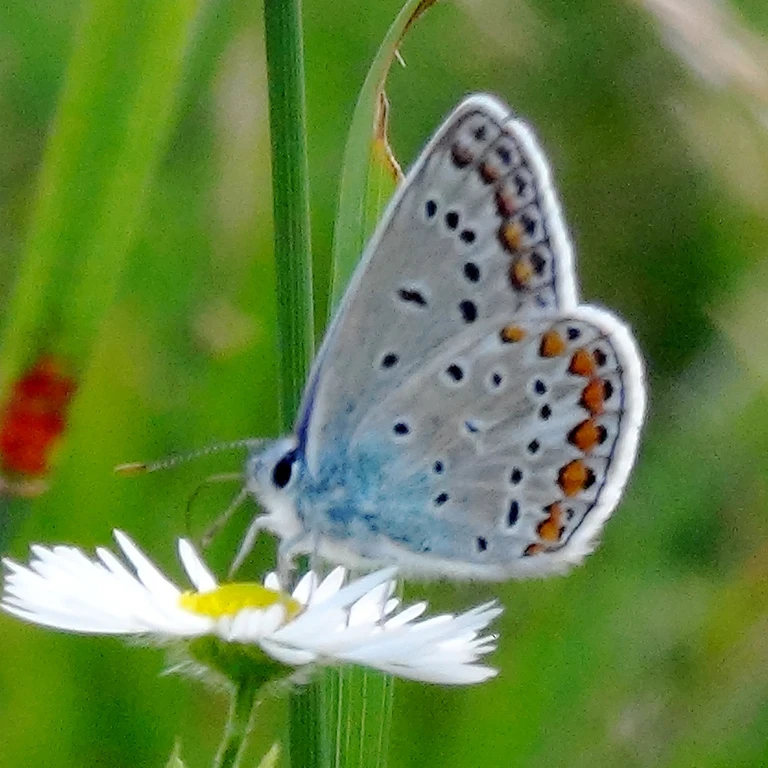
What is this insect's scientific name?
Polyommatus icarus
